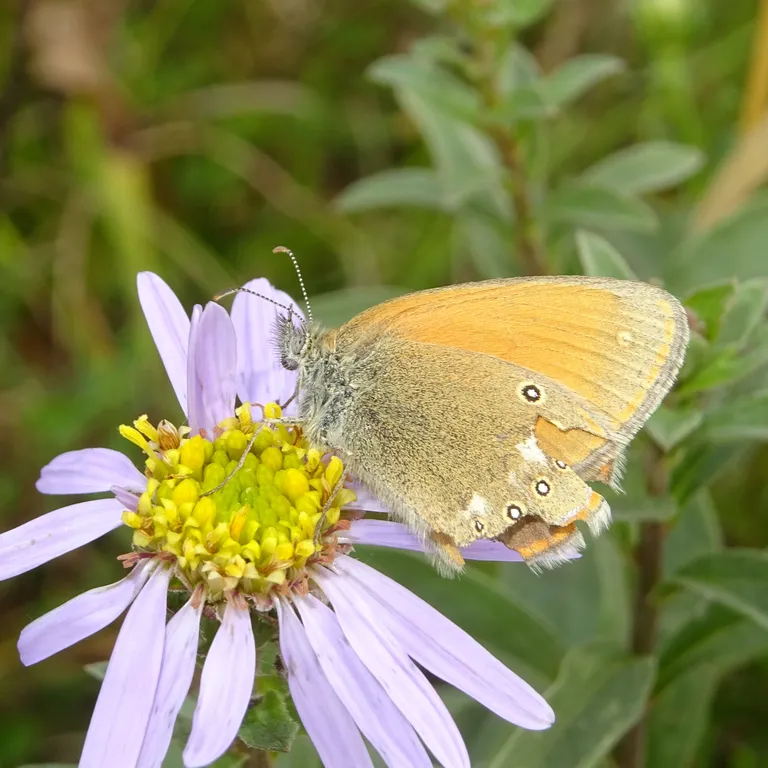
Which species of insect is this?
Coenonympha glycerion (also Coenonympha iphis)
